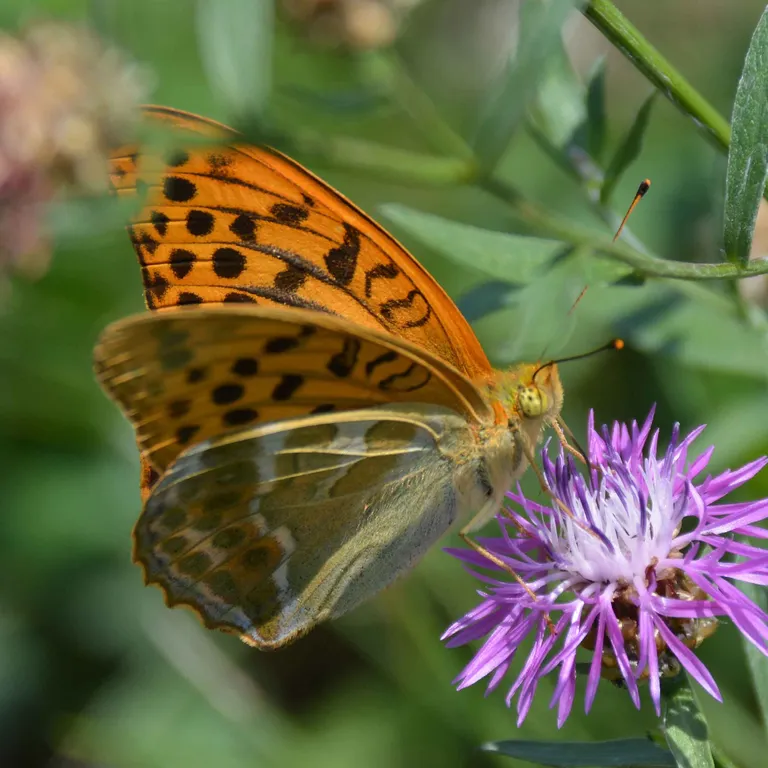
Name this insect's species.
Argynnis paphia
